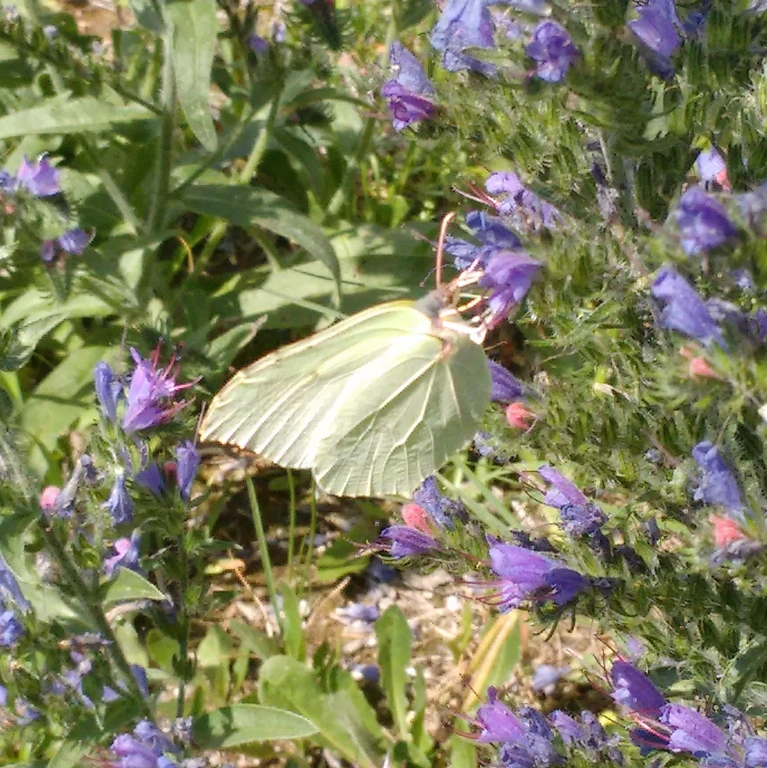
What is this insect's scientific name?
Gonepteryx rhamni
